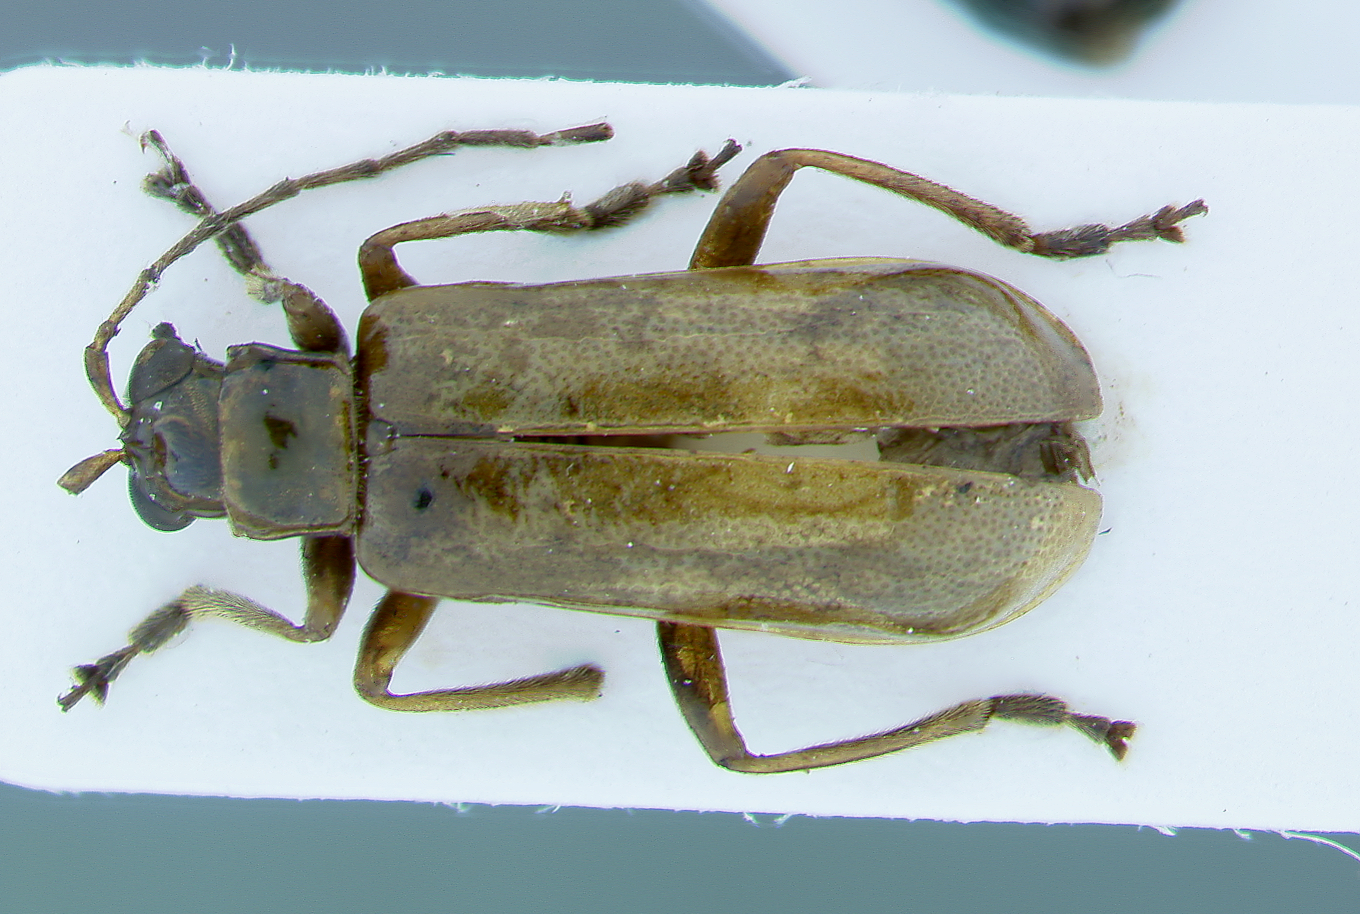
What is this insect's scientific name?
Hoplasoma mcgregori
